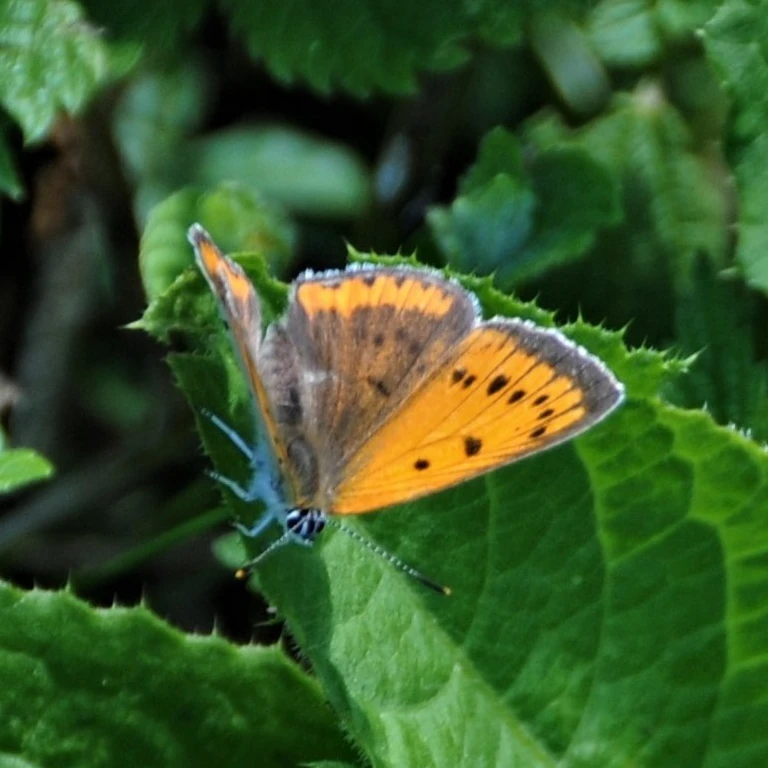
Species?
Lycaena dispar
